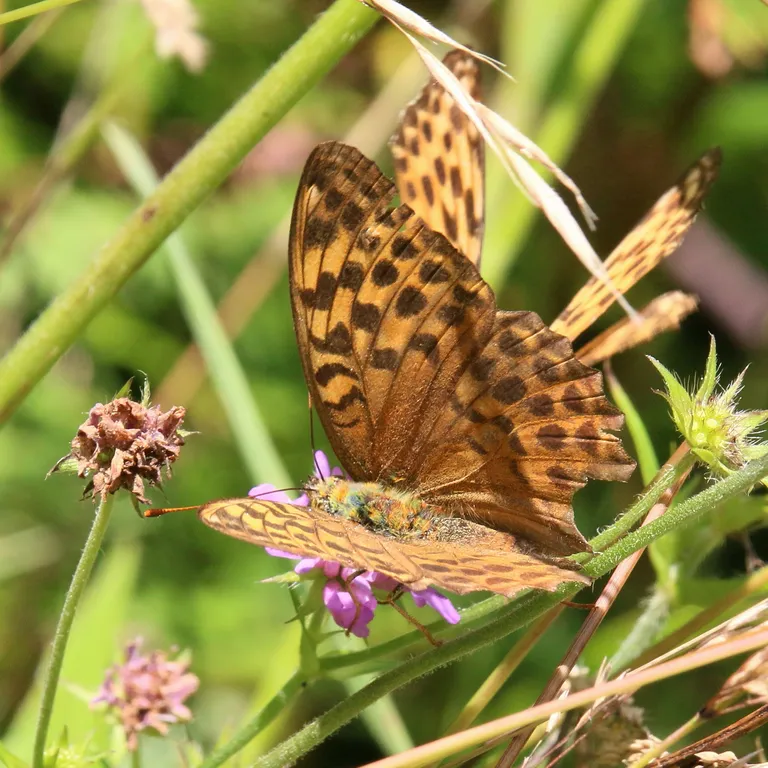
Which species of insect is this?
Argynnis paphia
